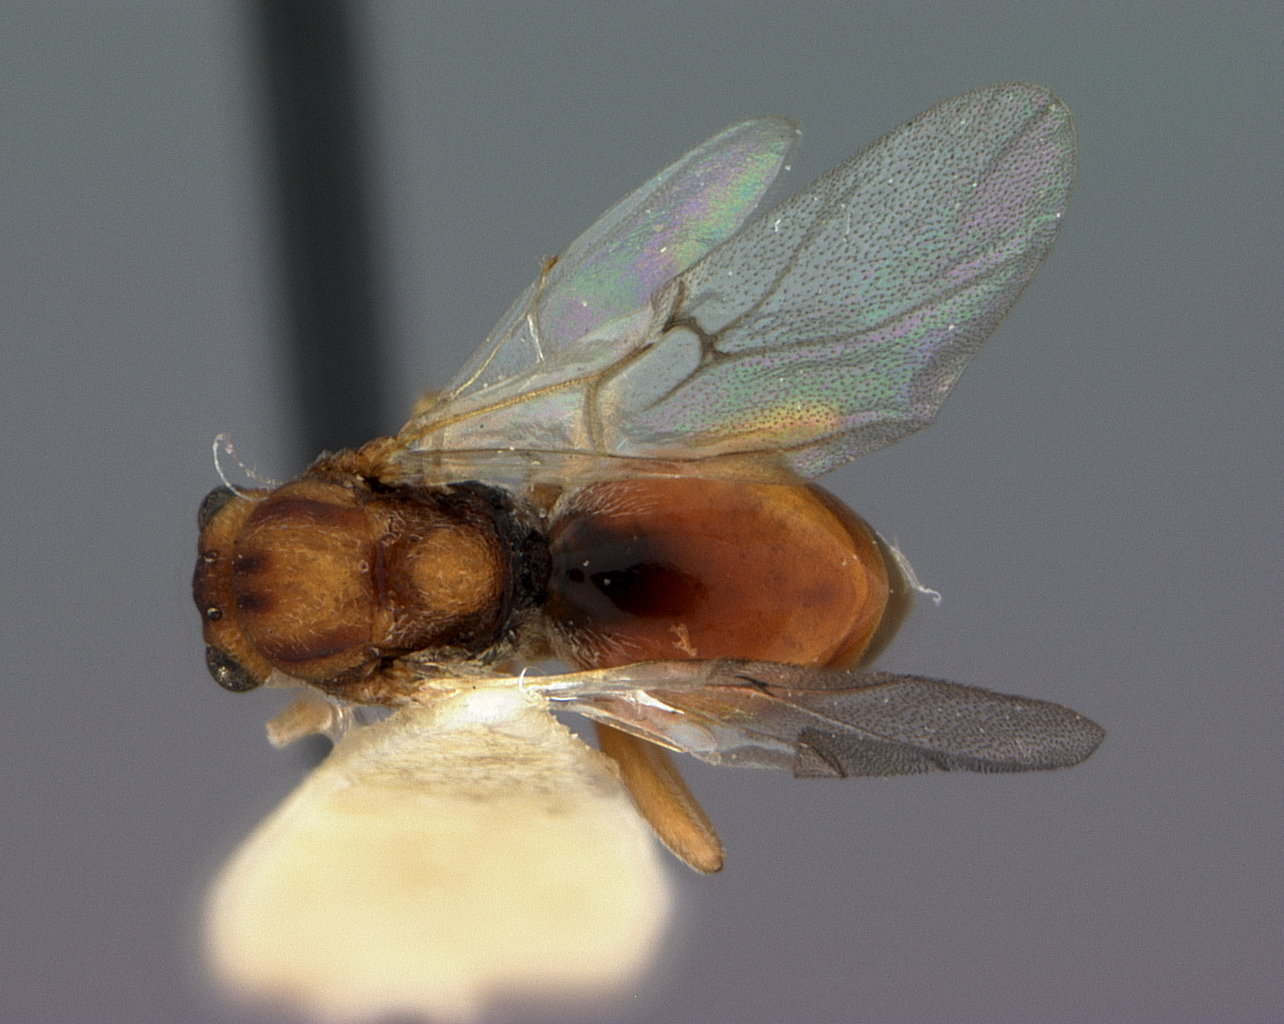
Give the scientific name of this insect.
Callirhytis cedrosensis
